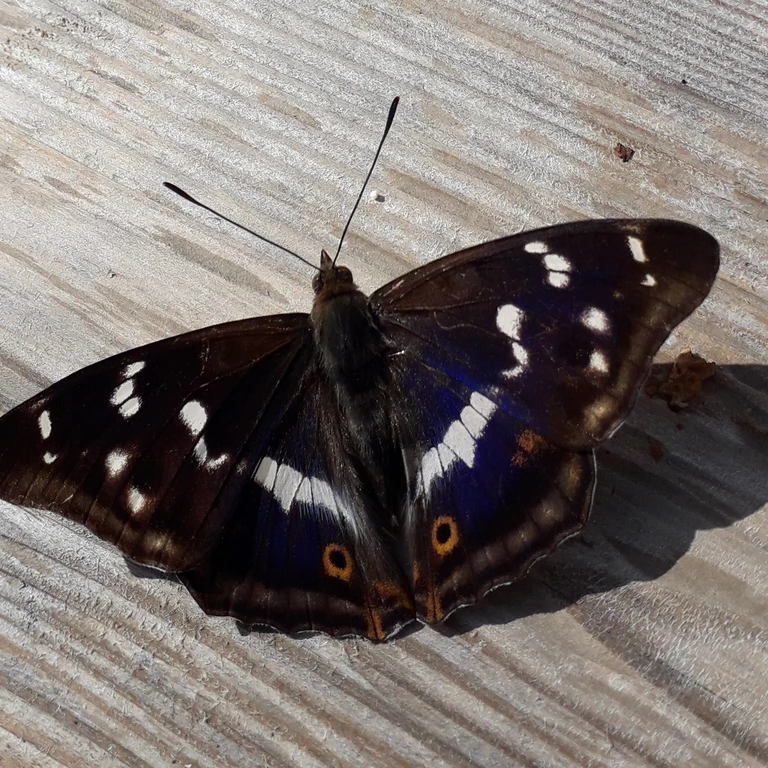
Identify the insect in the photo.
Apatura iris
